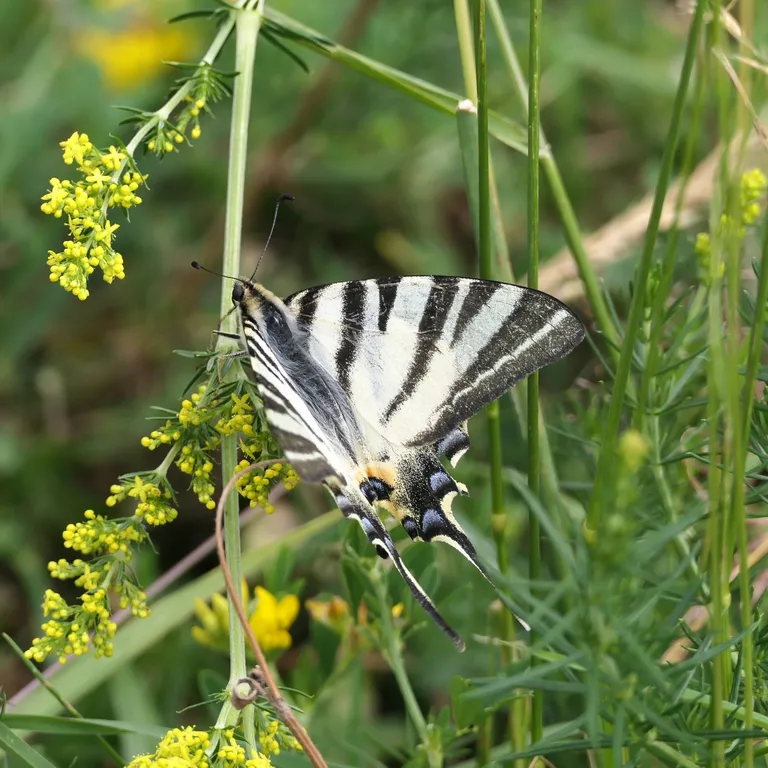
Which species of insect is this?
Iphiclides podalirius
